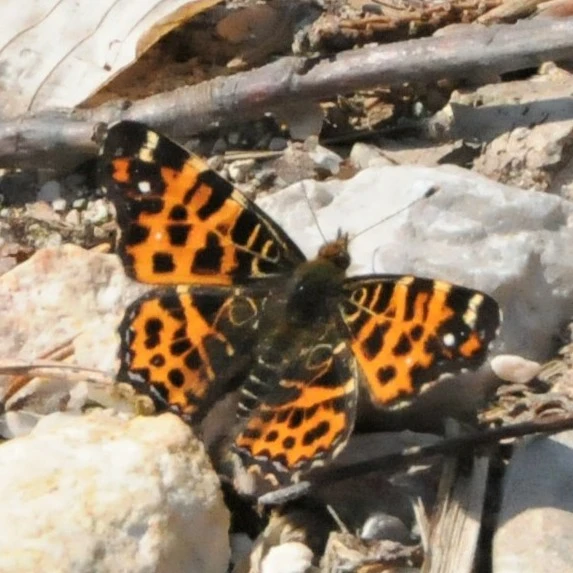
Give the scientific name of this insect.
Araschnia levana
